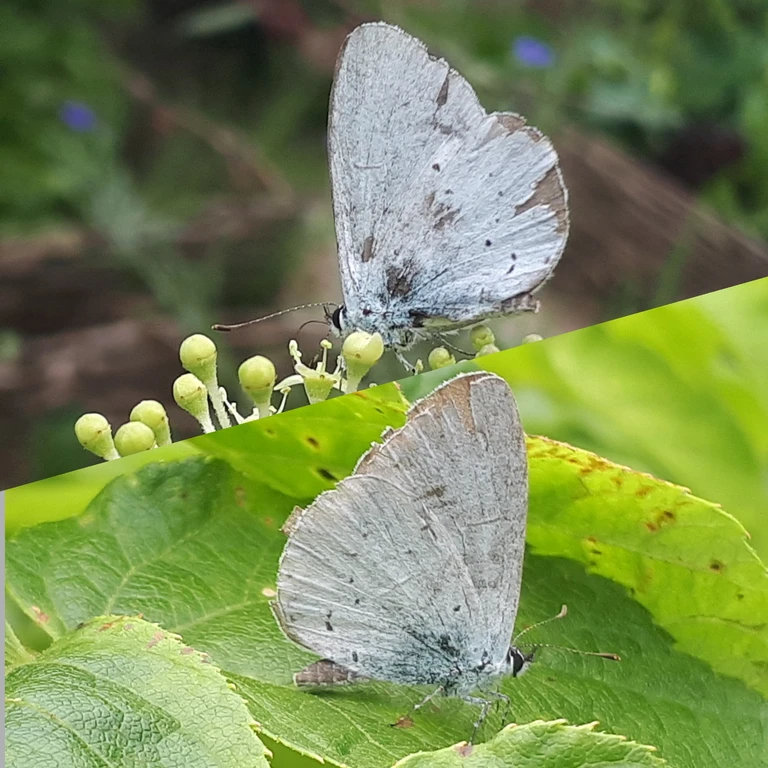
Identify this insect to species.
Celastrina argiolus
